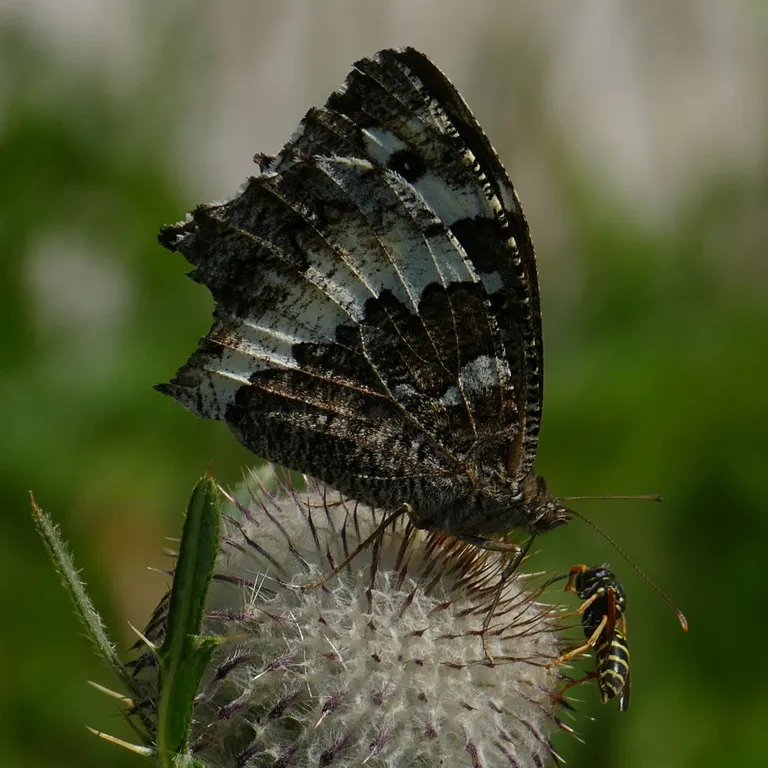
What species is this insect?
Brintesia circe
